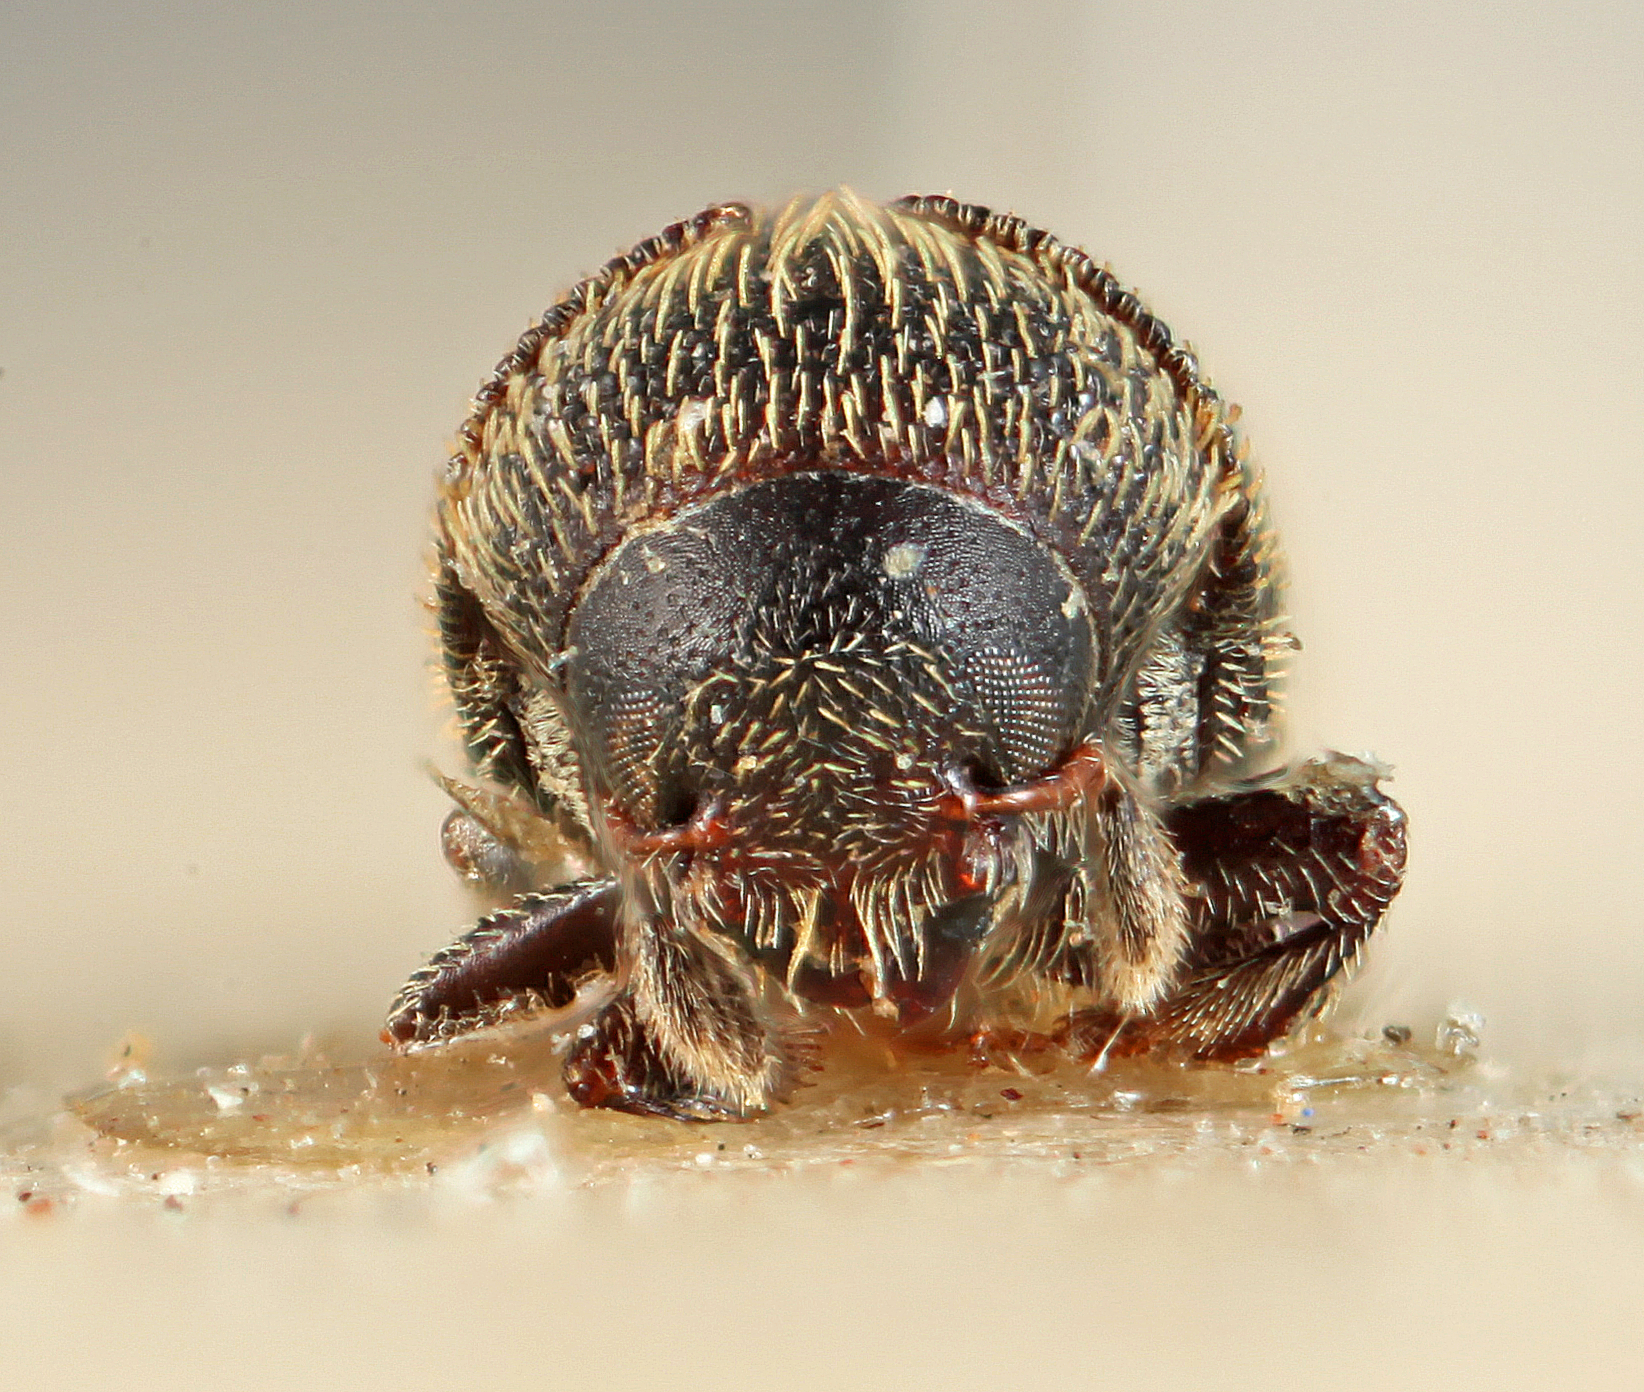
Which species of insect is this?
Phloeotribus tuberculatus
